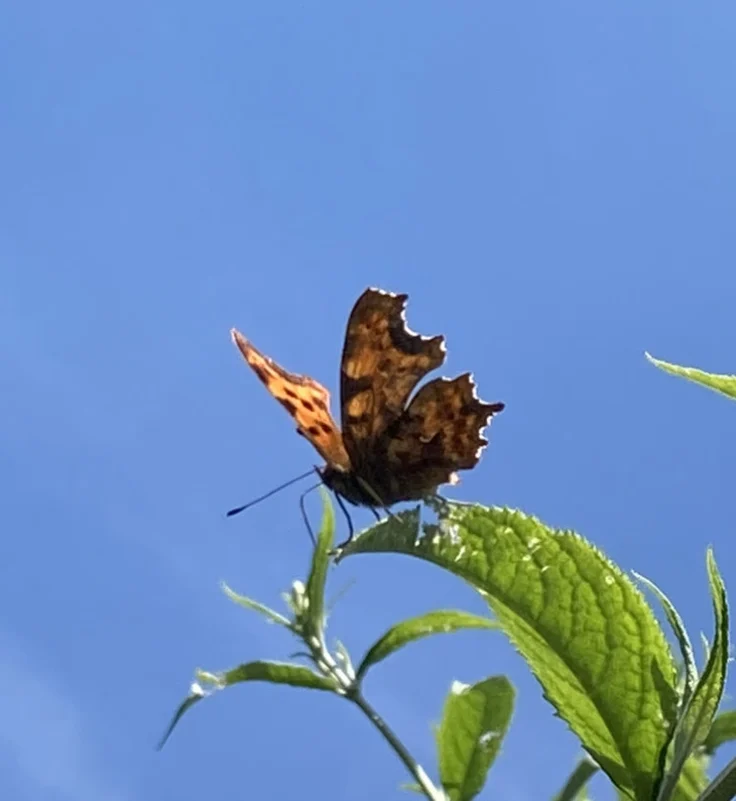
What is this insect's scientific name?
Polygonia c-album
